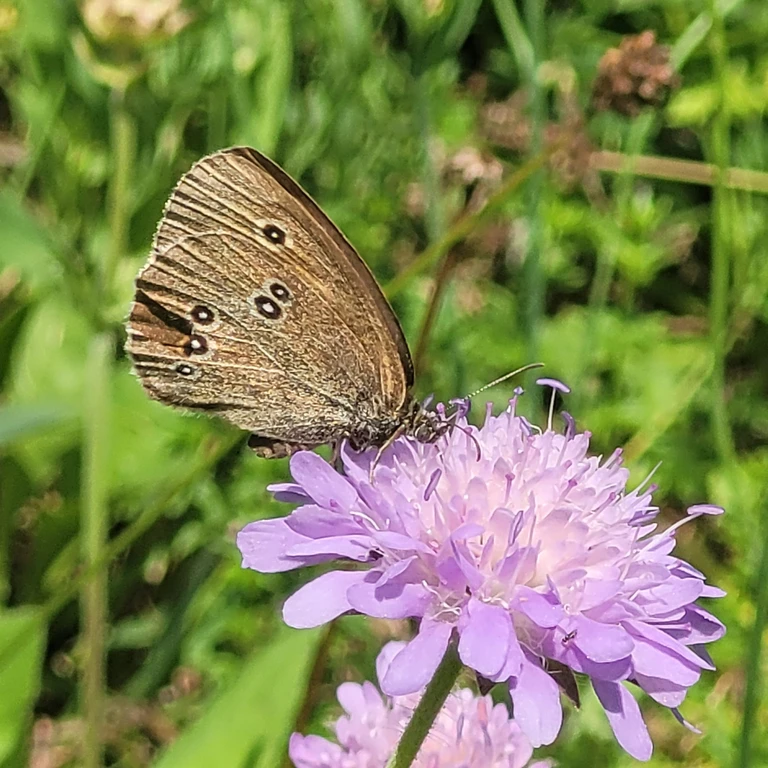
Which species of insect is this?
Aphantopus hyperantus
